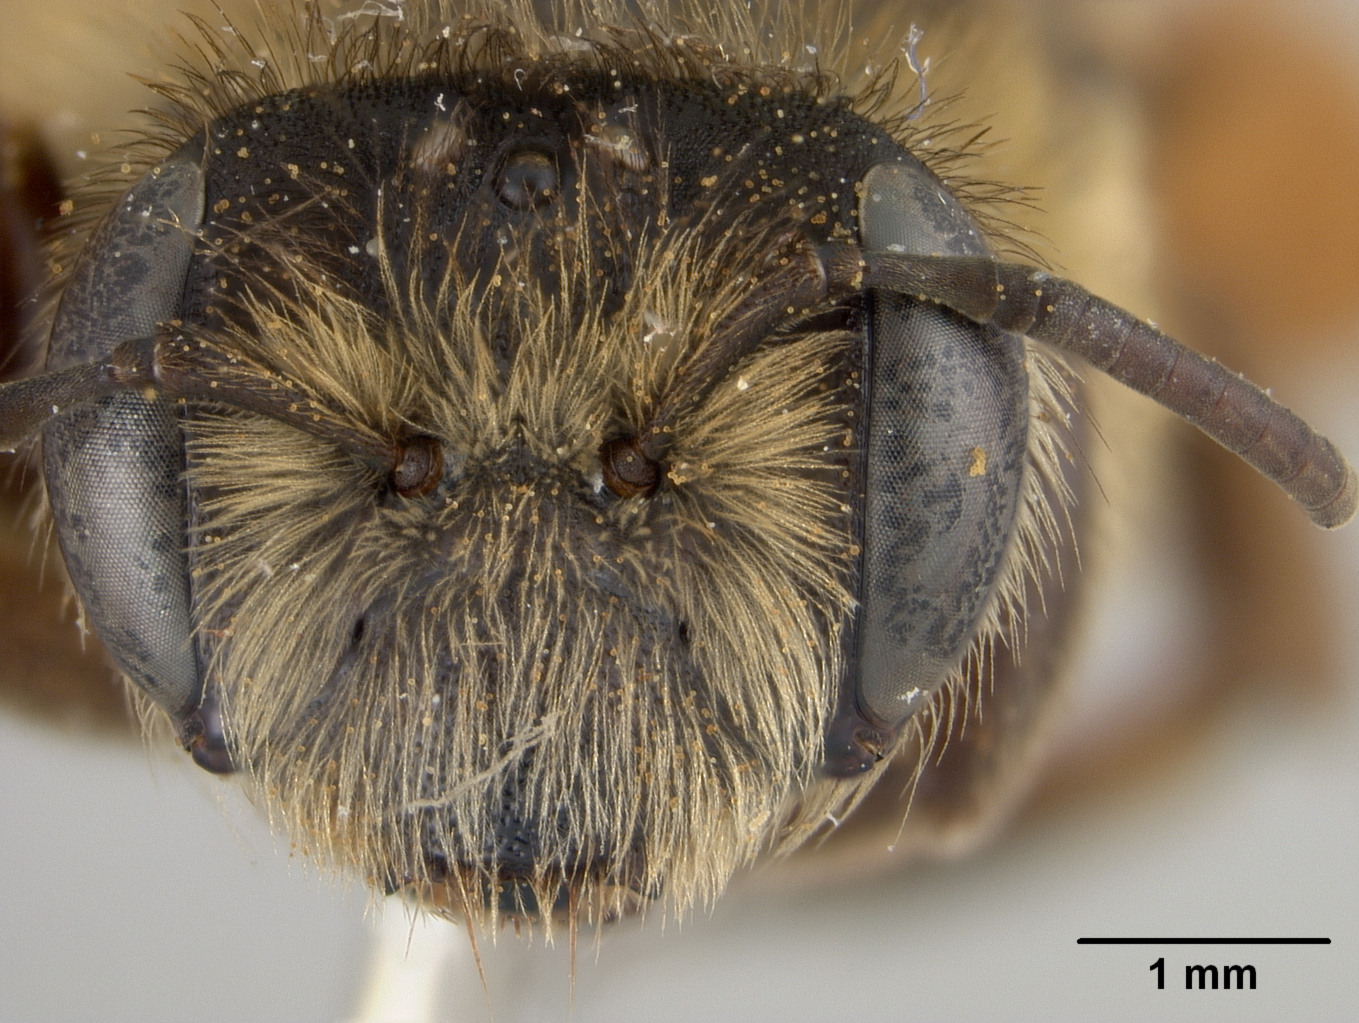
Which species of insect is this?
Andrena notophila
